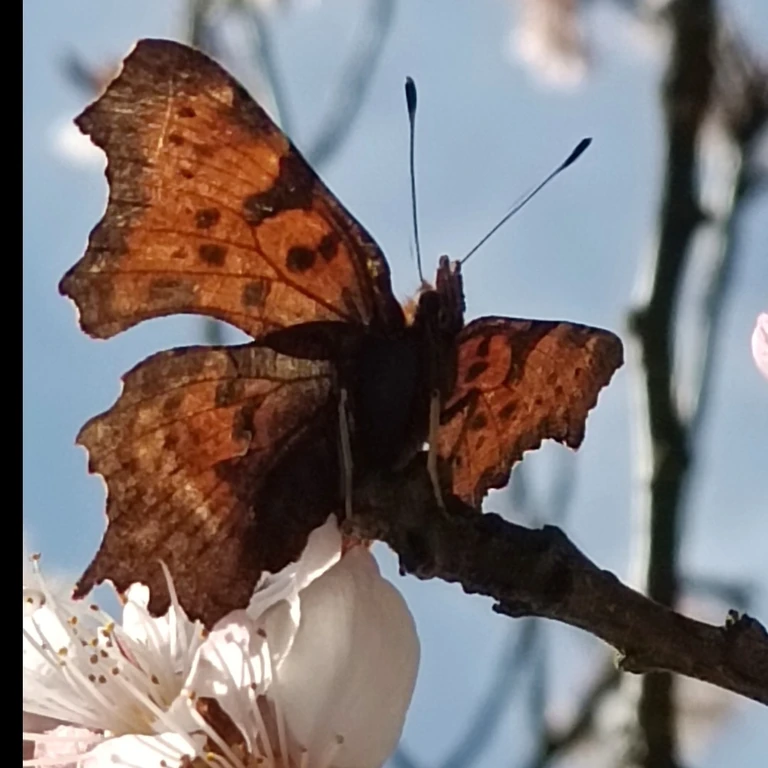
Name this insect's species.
Polygonia c-album
